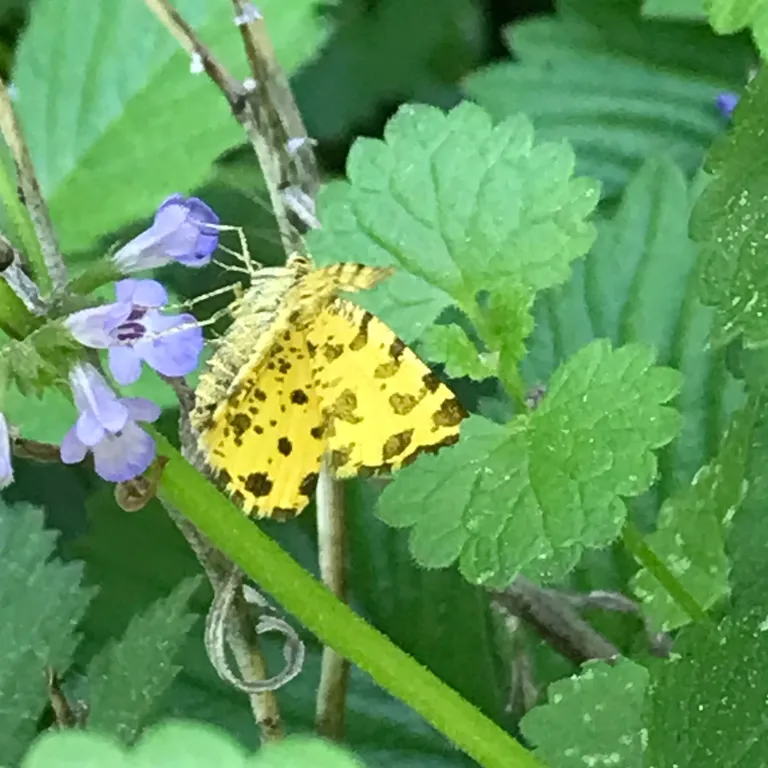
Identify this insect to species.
Pseudopanthera macularia
